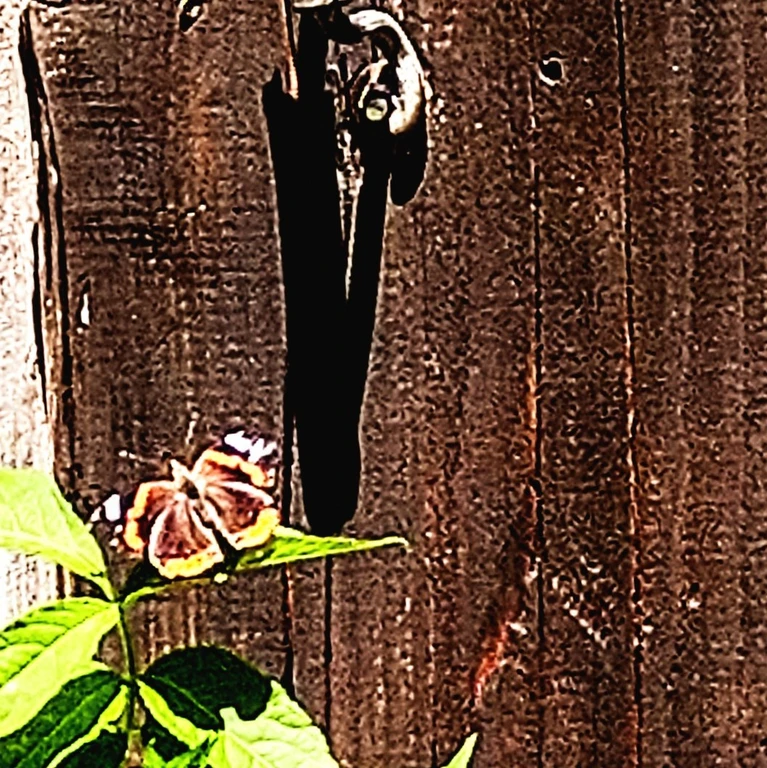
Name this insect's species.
Vanessa atalanta
